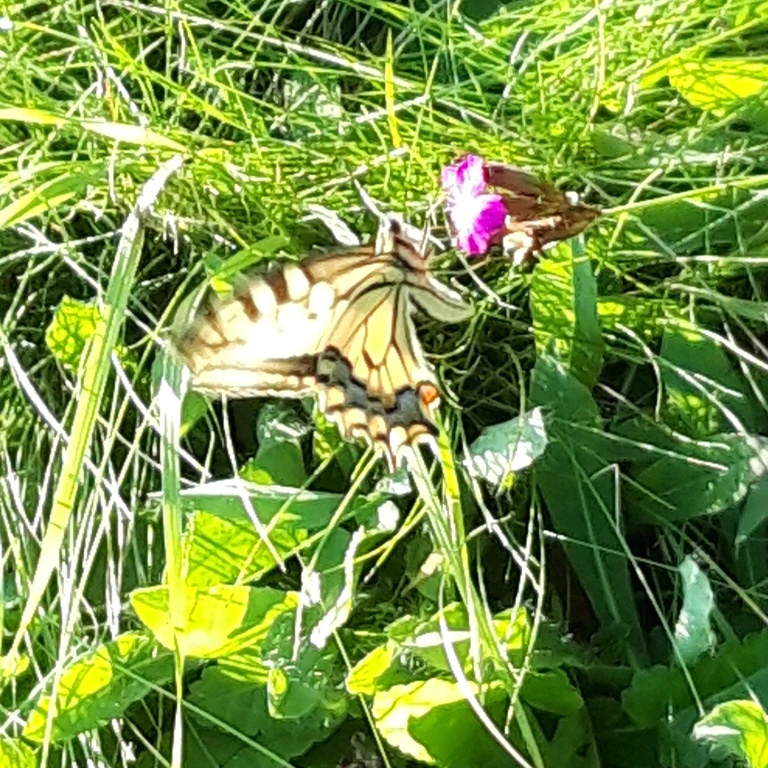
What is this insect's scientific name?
Papilio machaon
